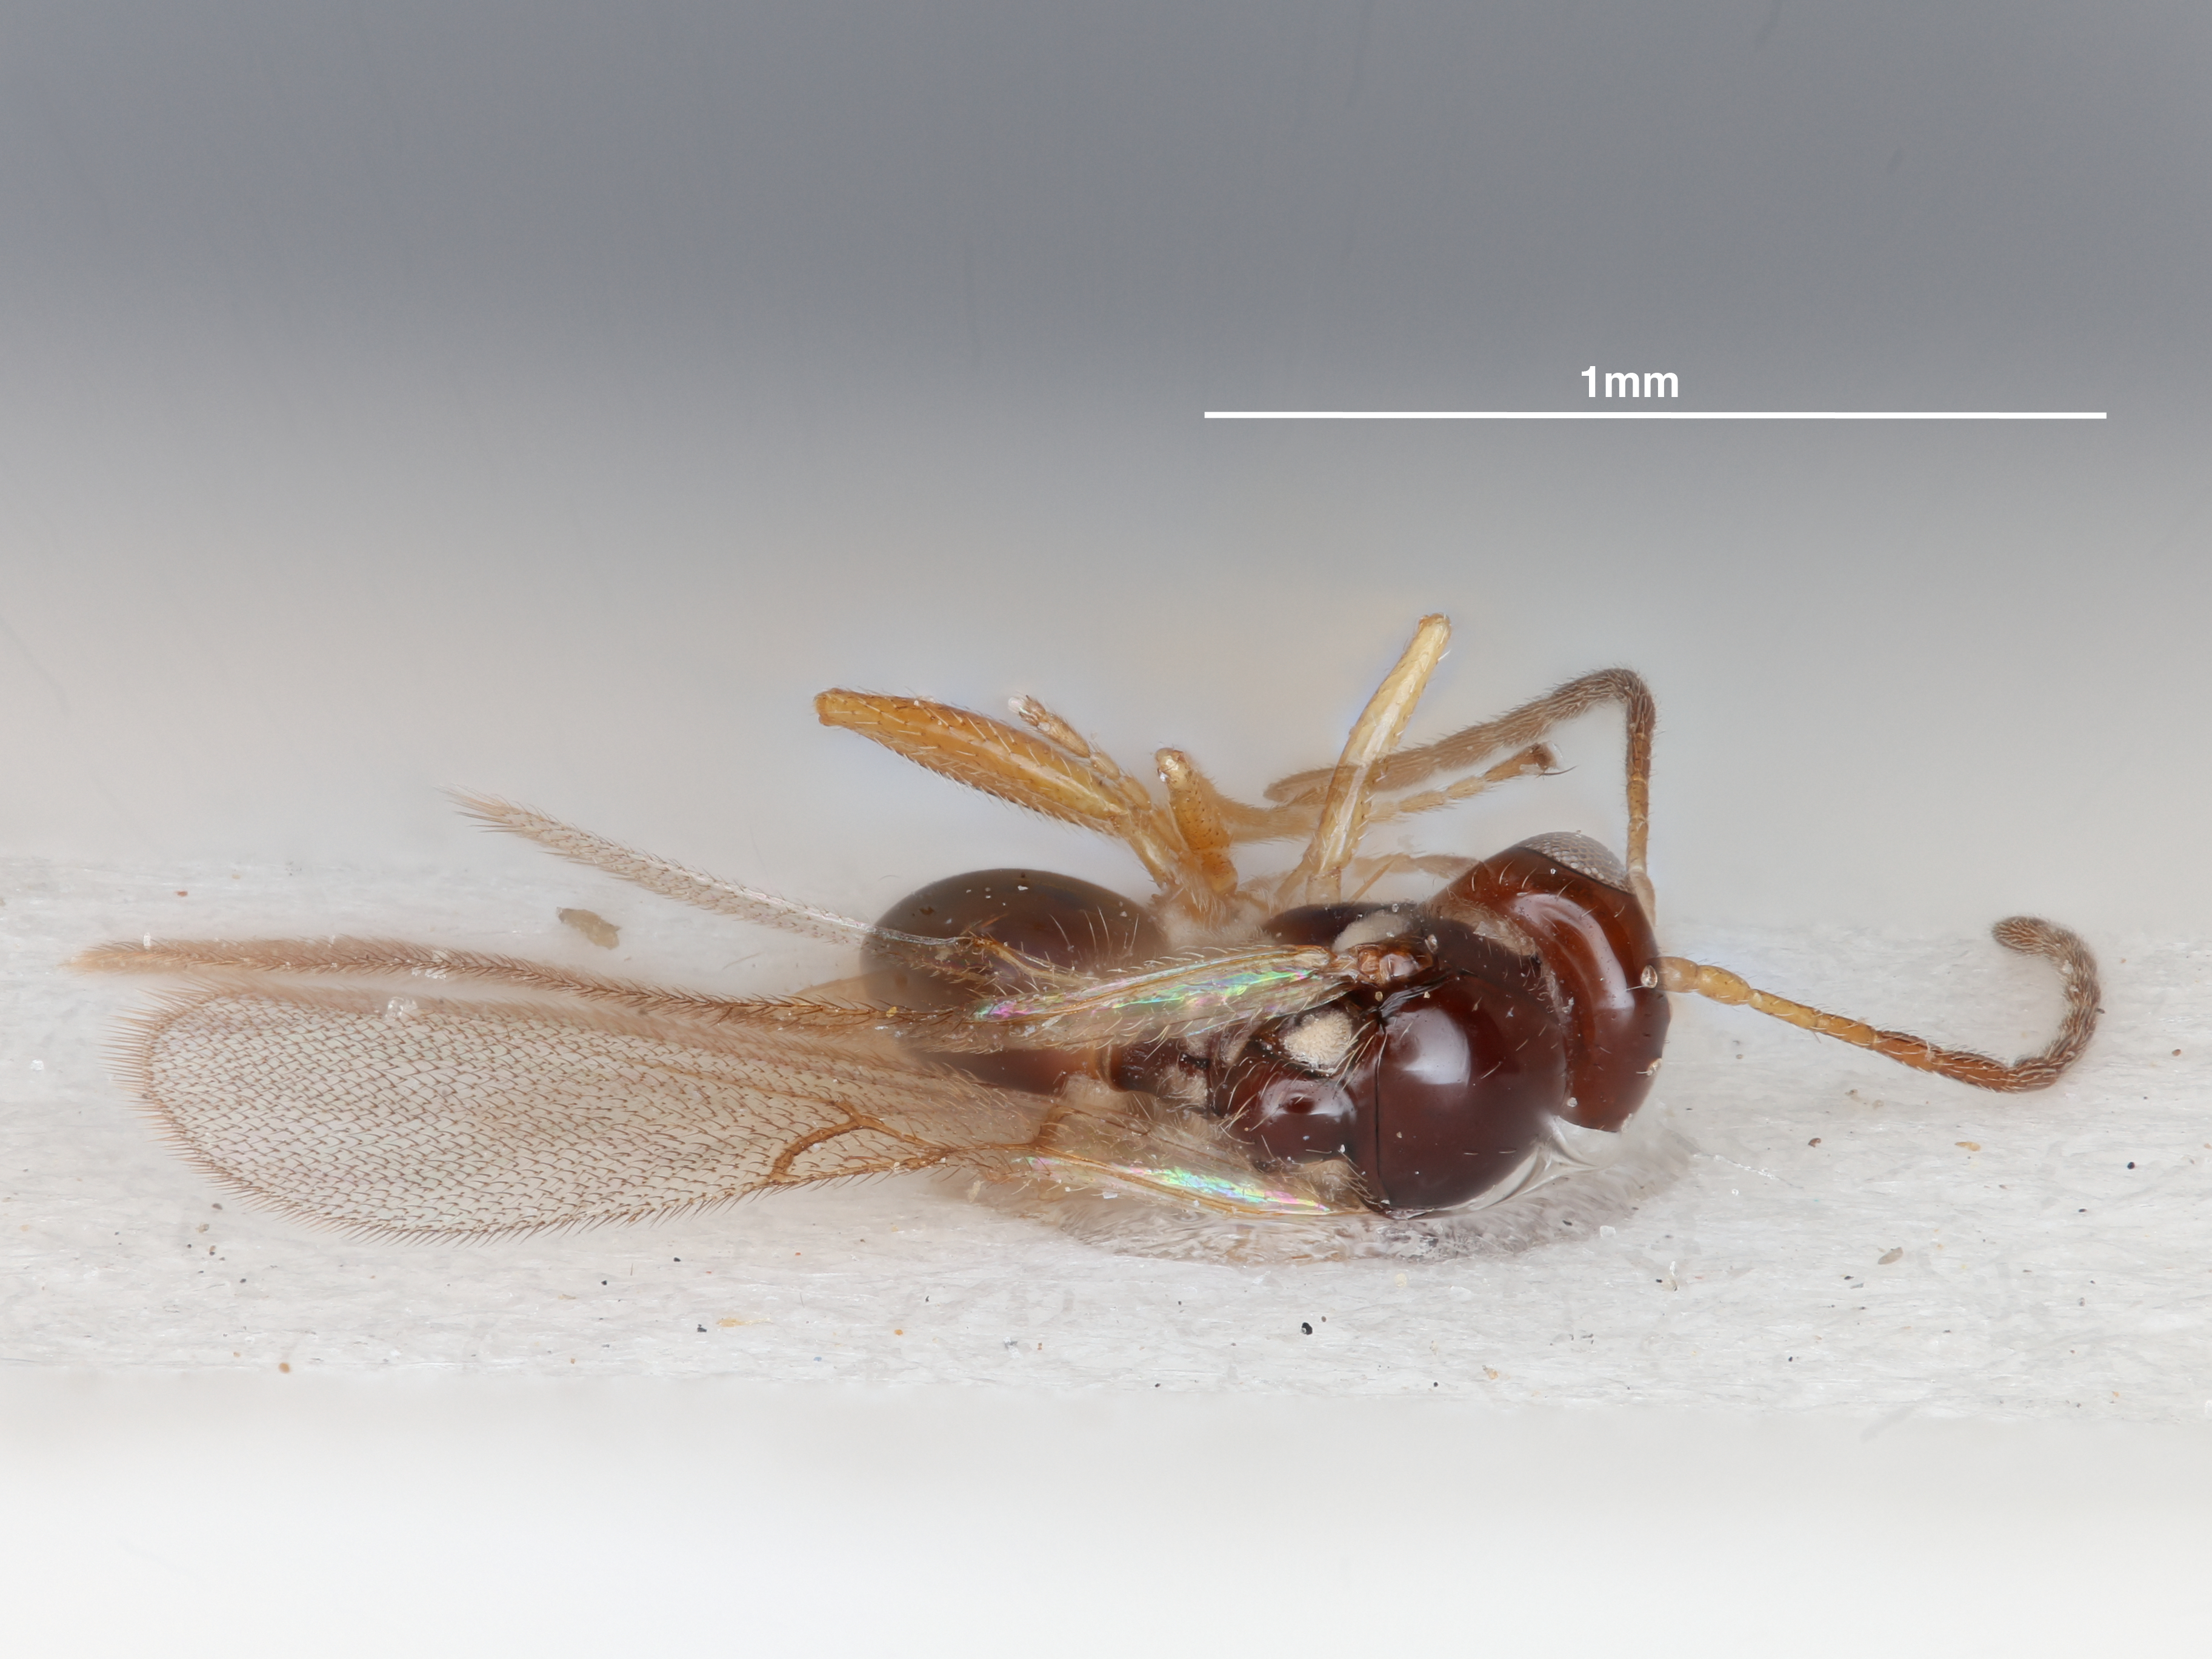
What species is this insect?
Alloxysta hansoni
